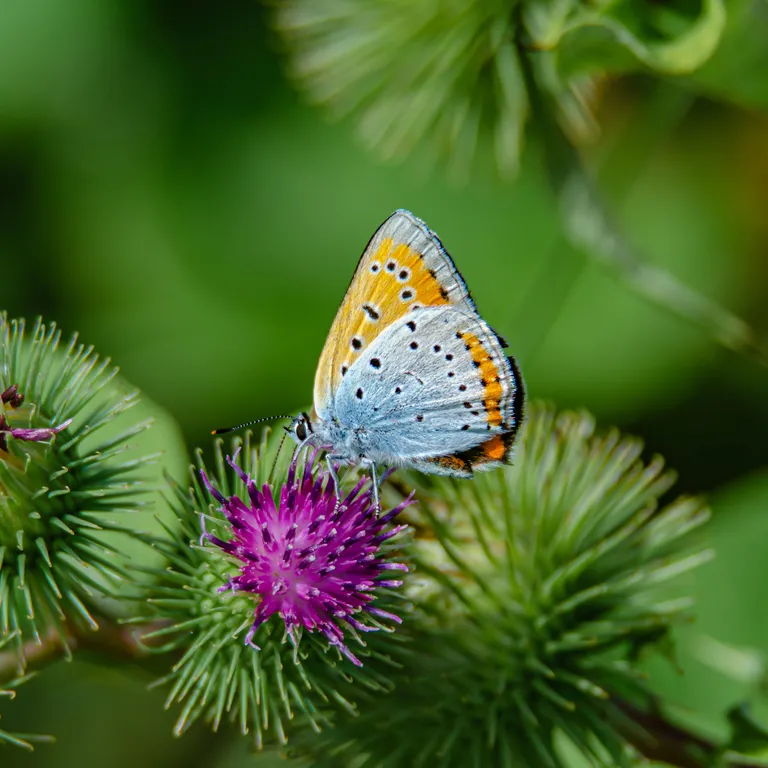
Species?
Lycaena dispar
